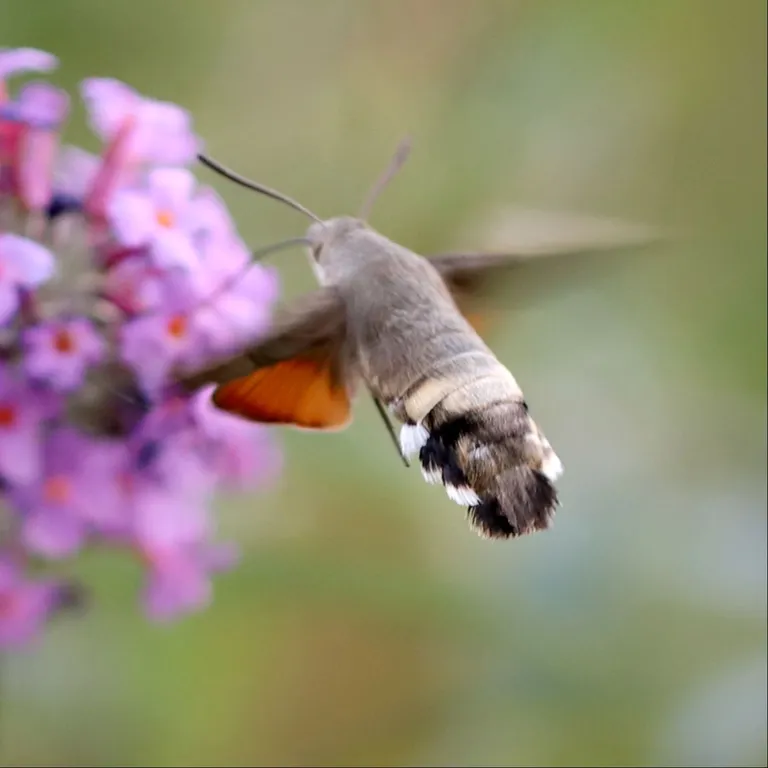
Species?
Macroglossum stellatarum
